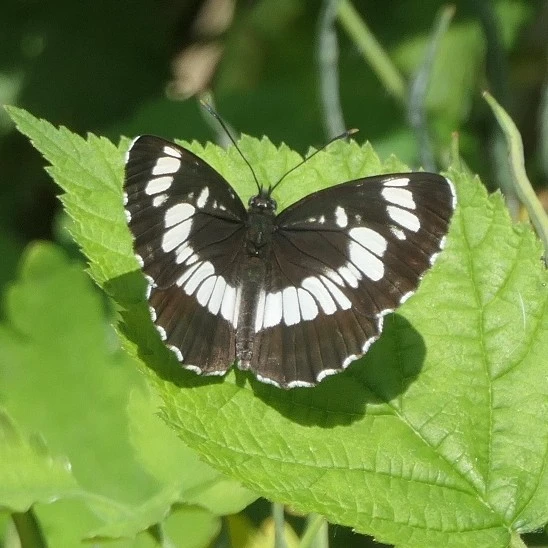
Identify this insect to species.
Neptis rivularis
